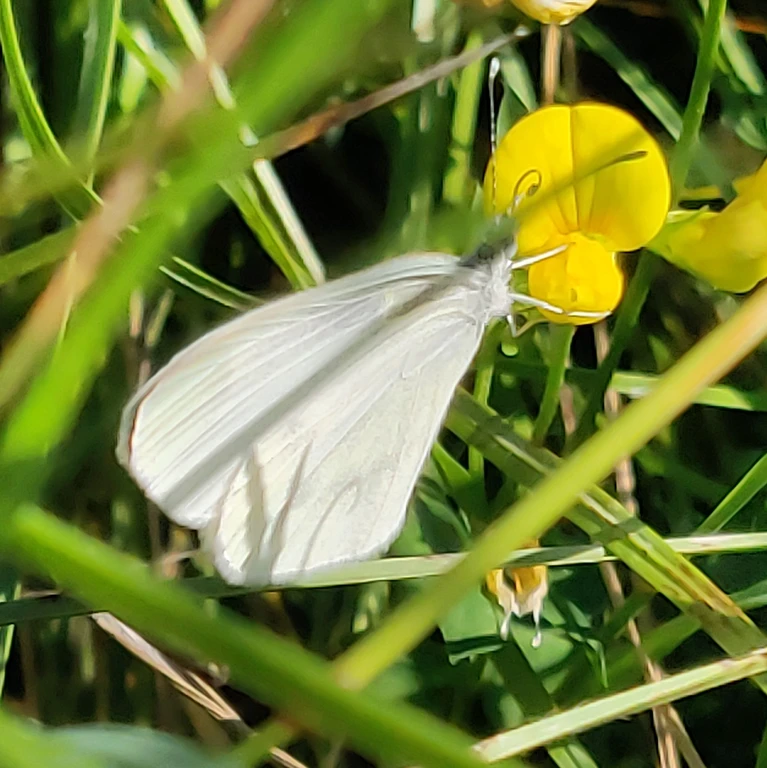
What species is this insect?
Leptidea sinapis/juvernica
